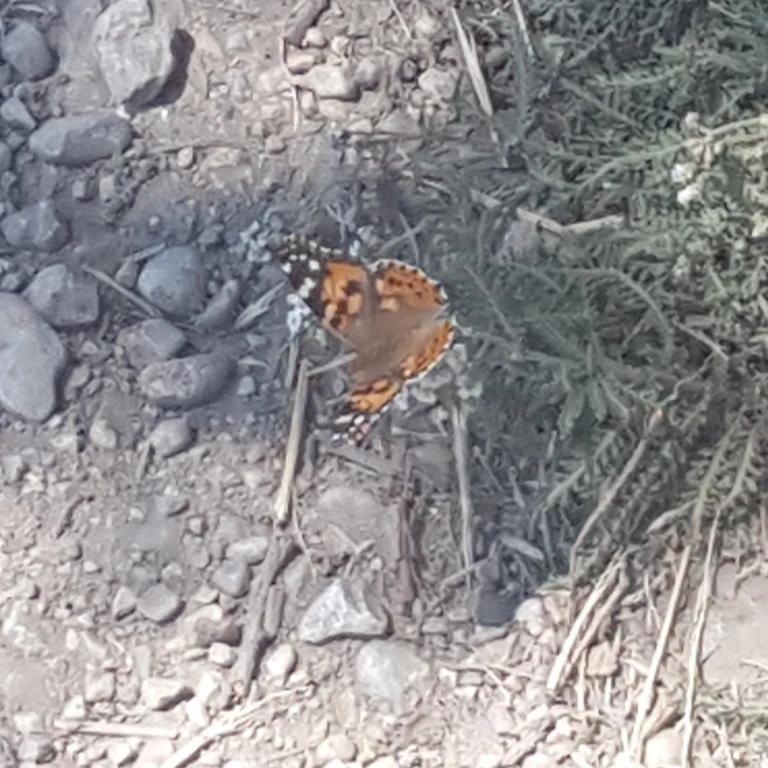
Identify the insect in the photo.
Vanessa cardui
